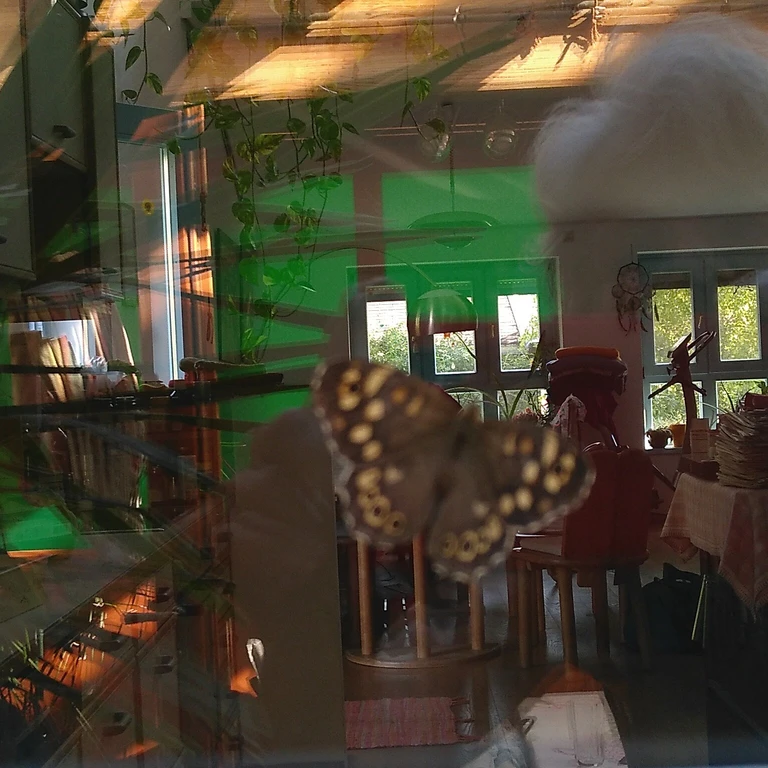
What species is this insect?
Pararge aegeria
